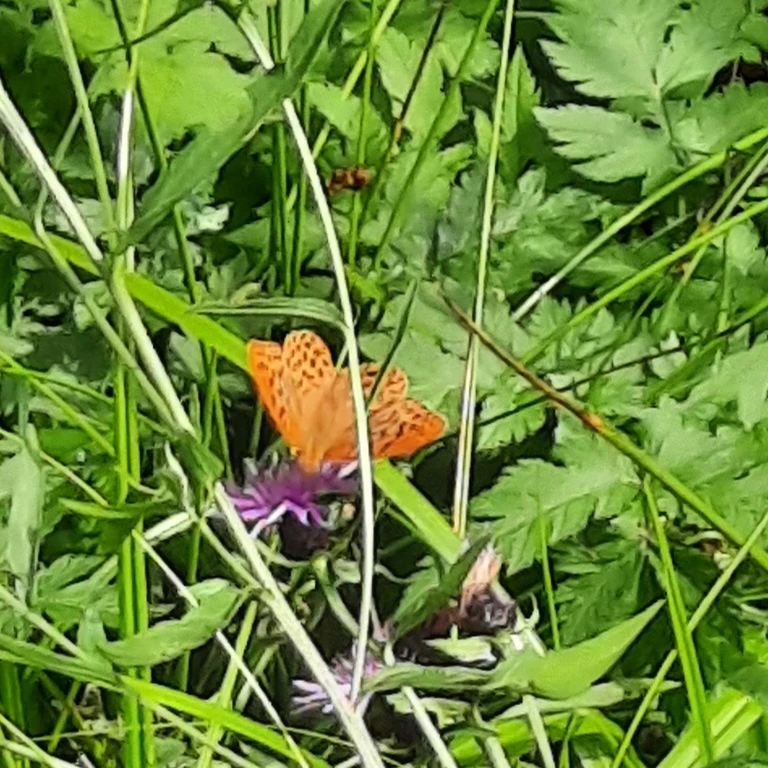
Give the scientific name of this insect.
Argynnis paphia
